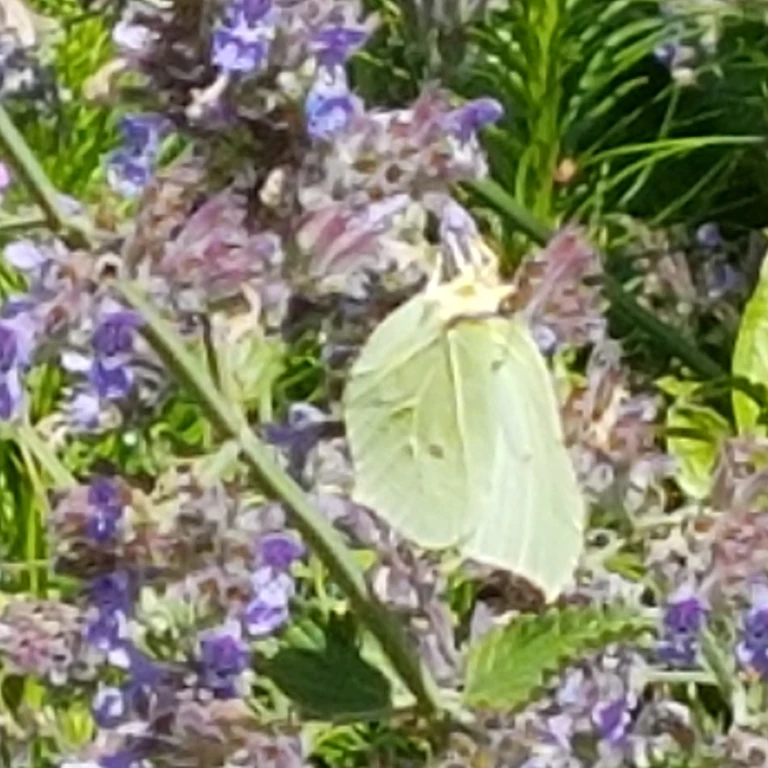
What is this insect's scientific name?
Gonepteryx rhamni
